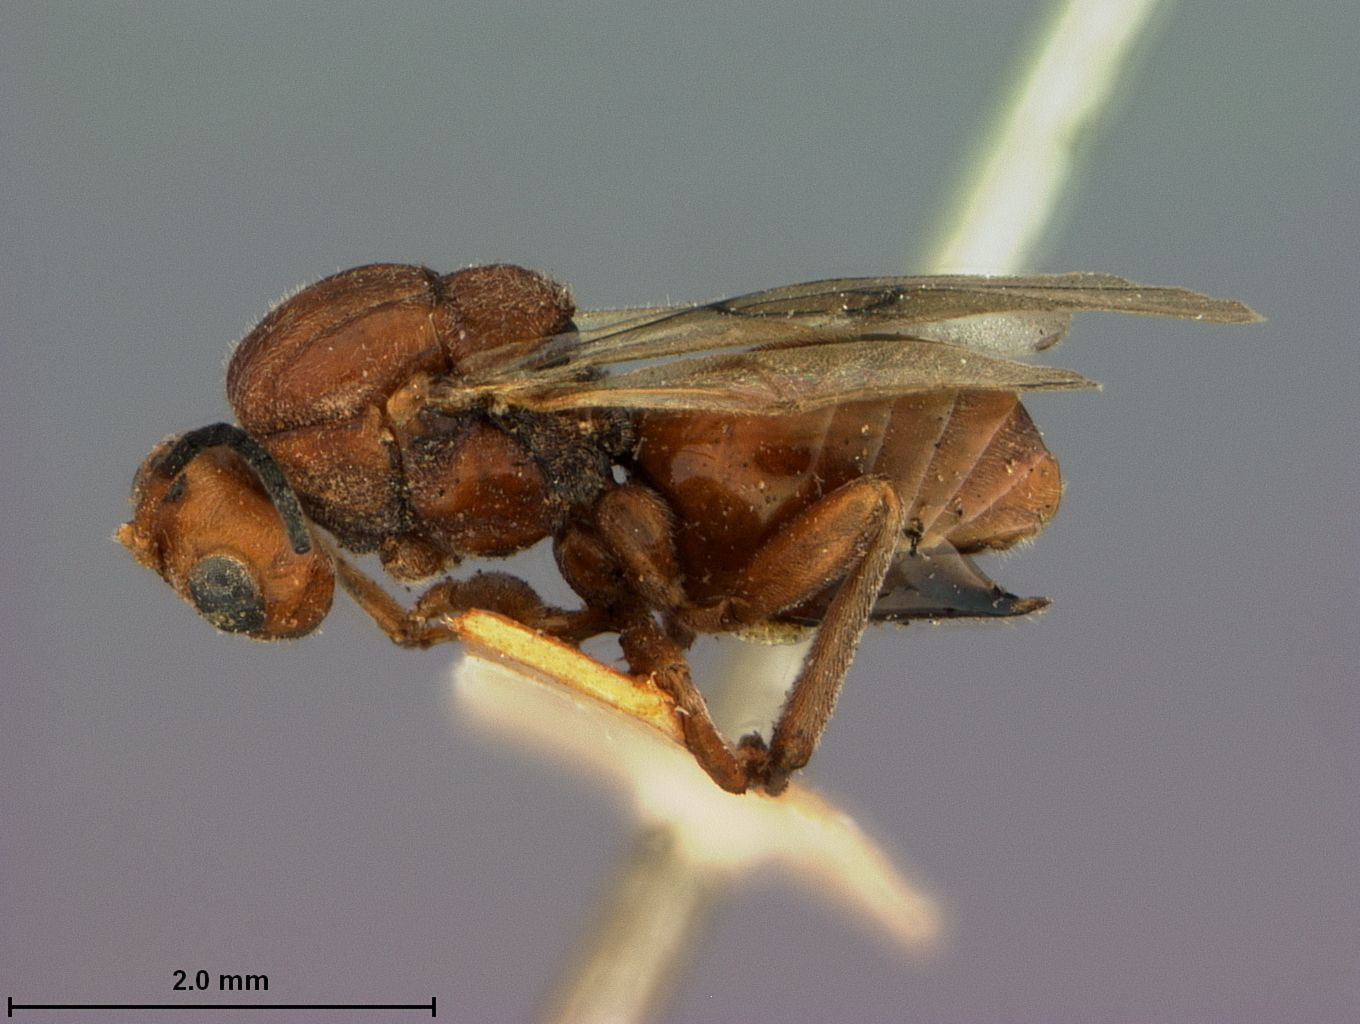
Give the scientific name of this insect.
Rhodites multispinosa
